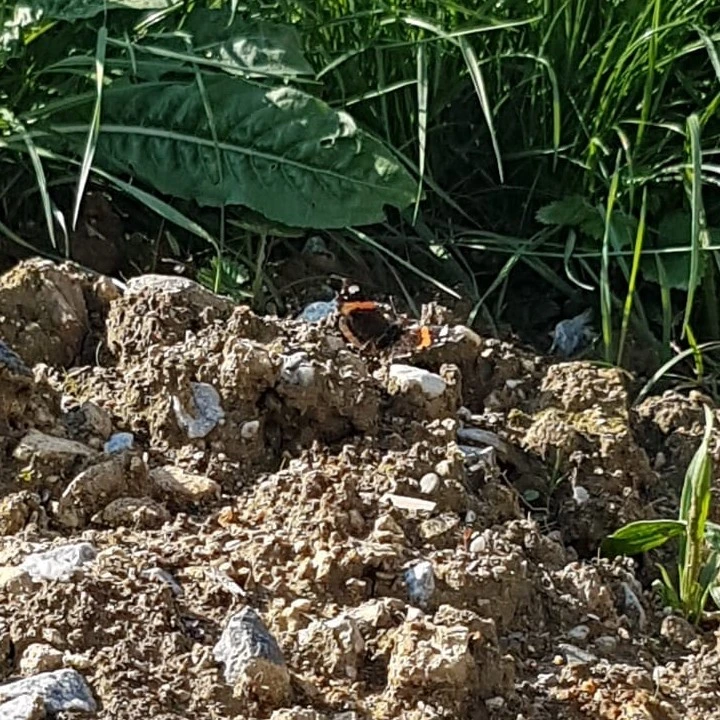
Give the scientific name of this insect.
Vanessa atalanta
